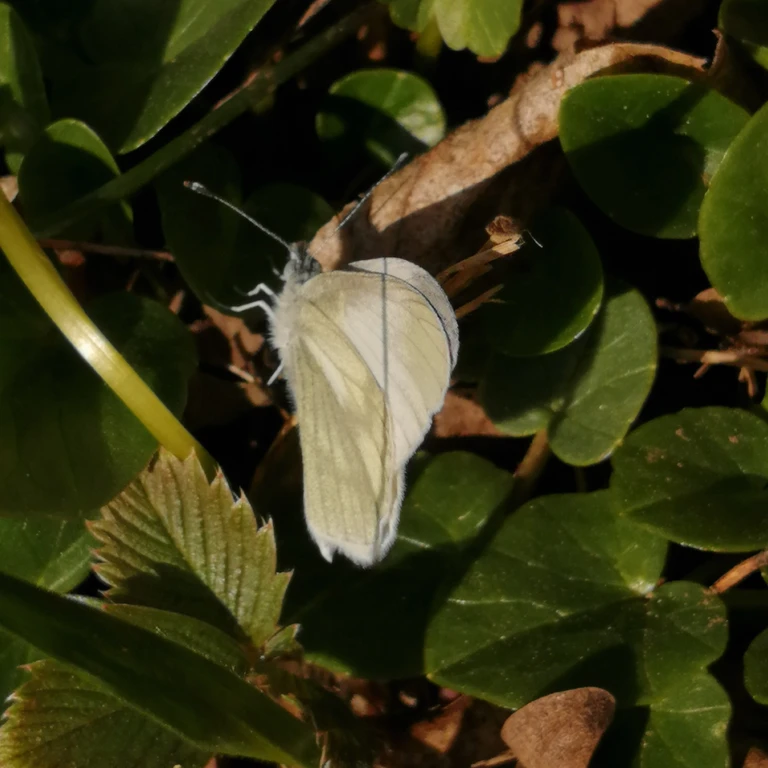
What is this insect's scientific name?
Leptidea sinapis/juvernica
